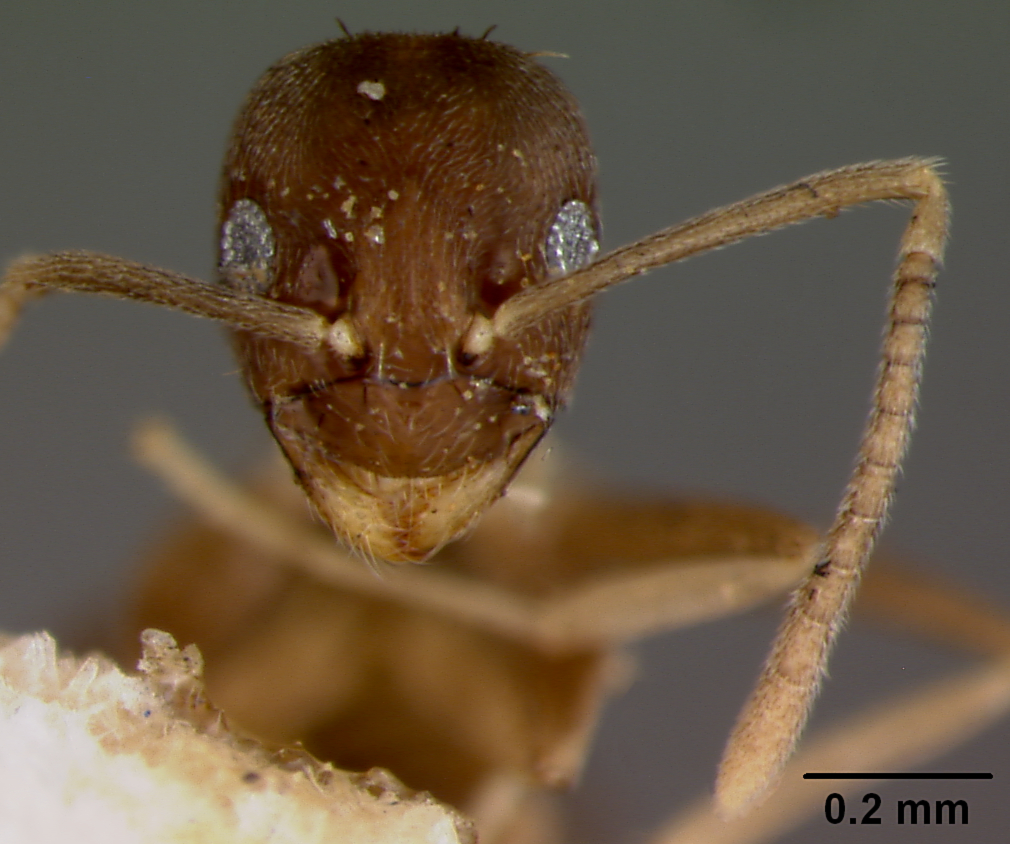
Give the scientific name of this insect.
Prenolepis oceanica
